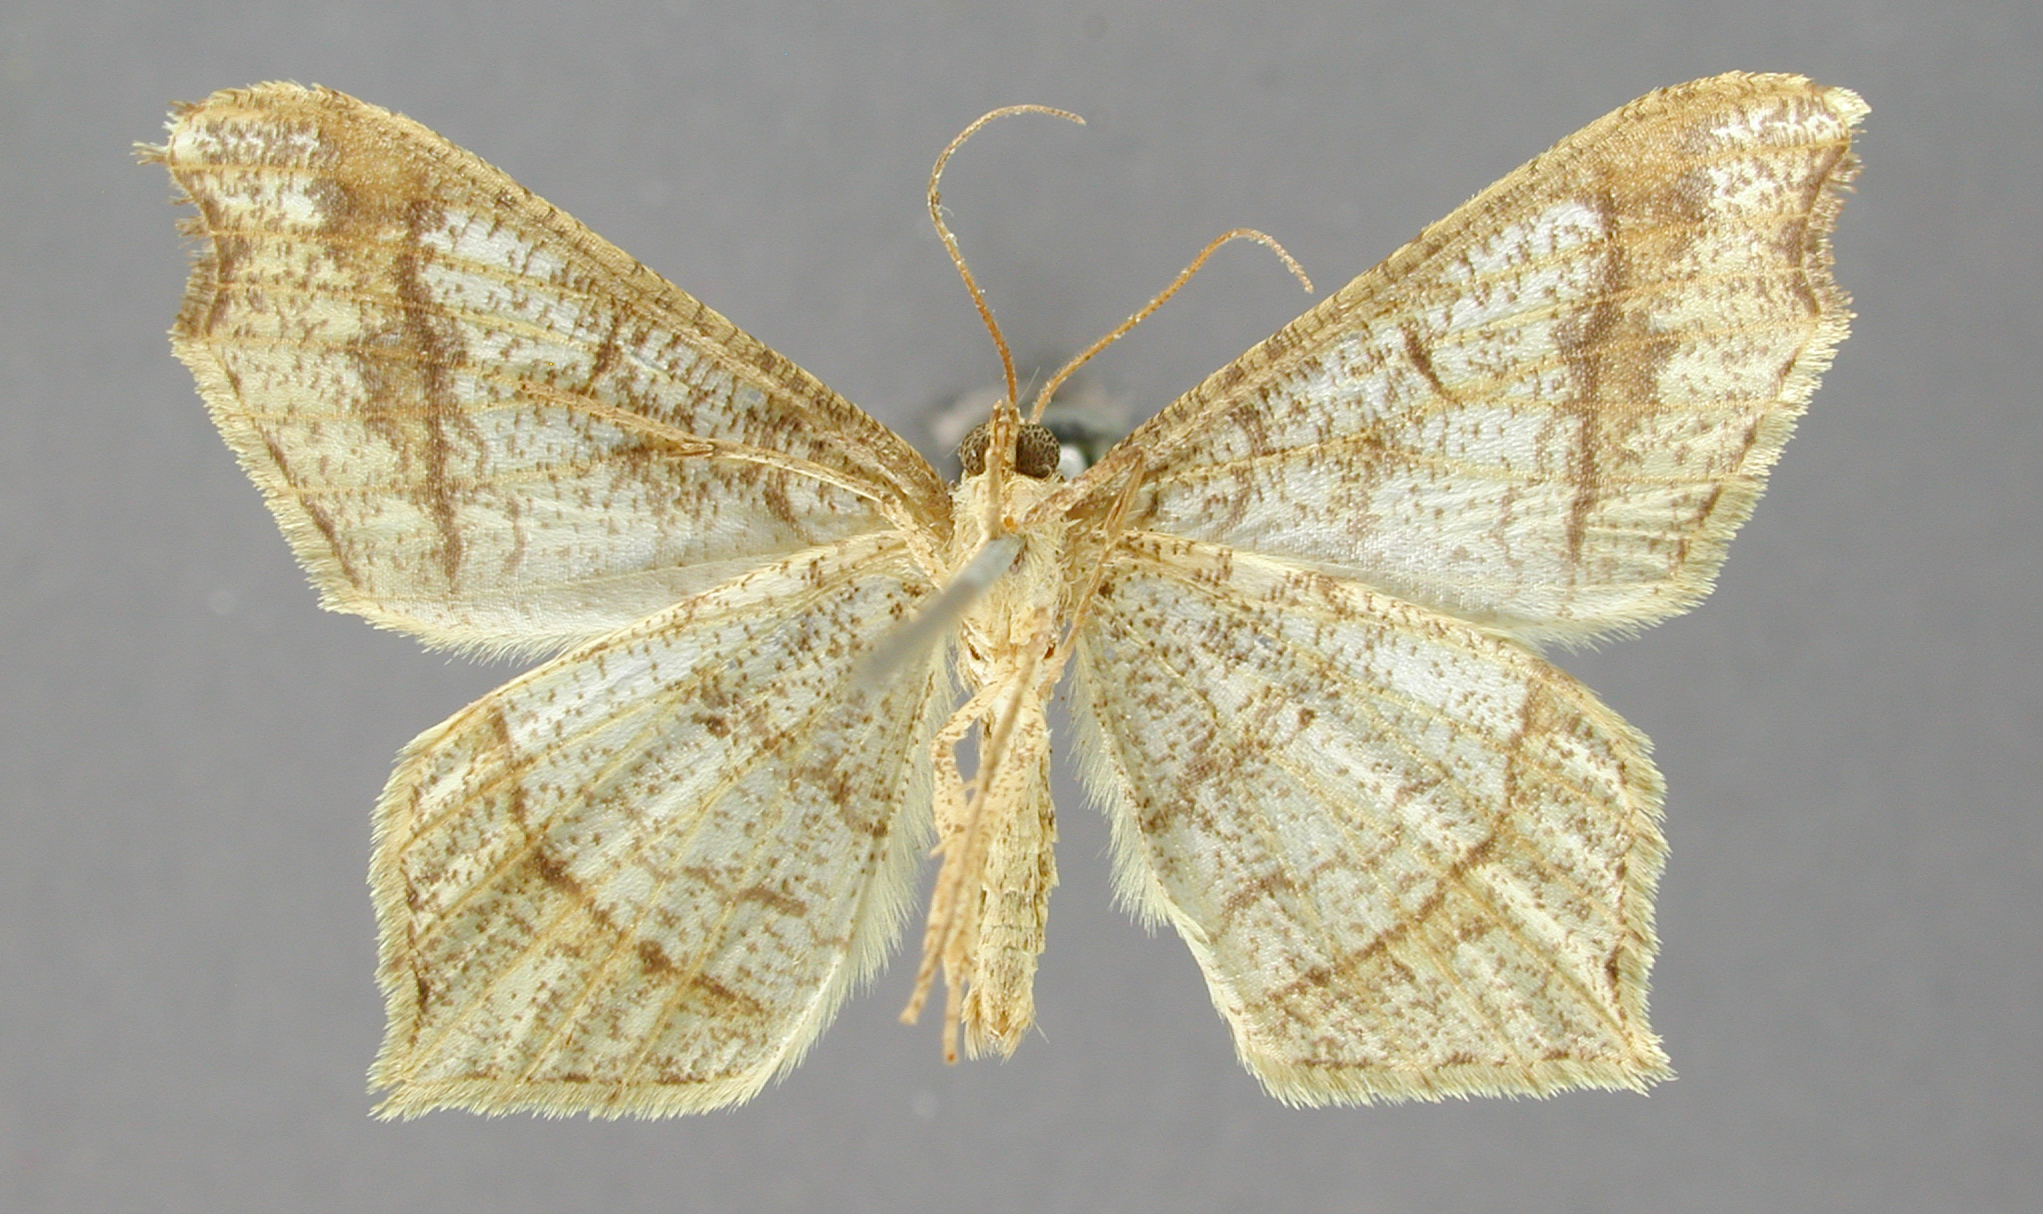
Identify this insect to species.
Semiothisa niptra
